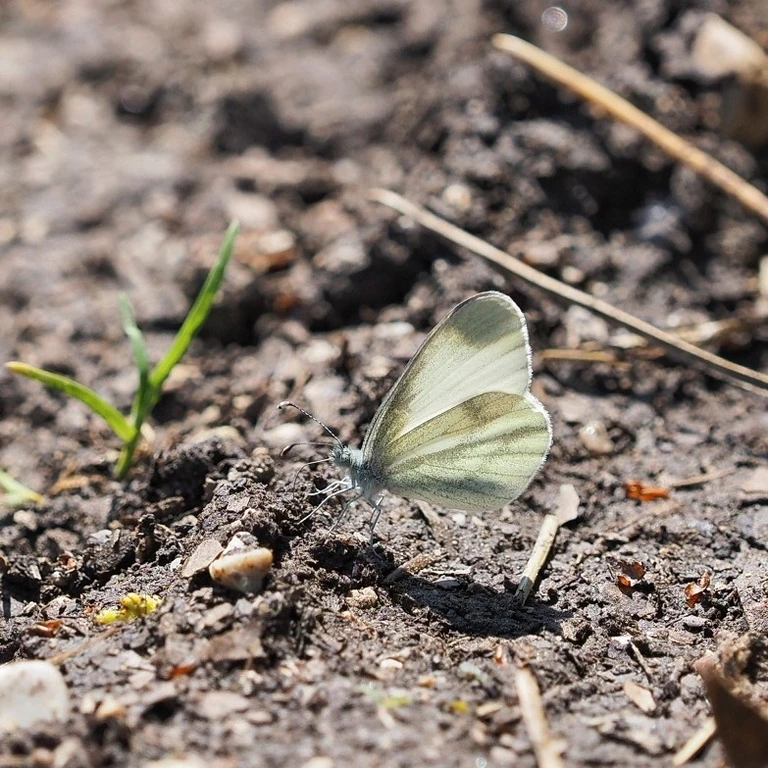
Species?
Leptidea sinapis/juvernica
